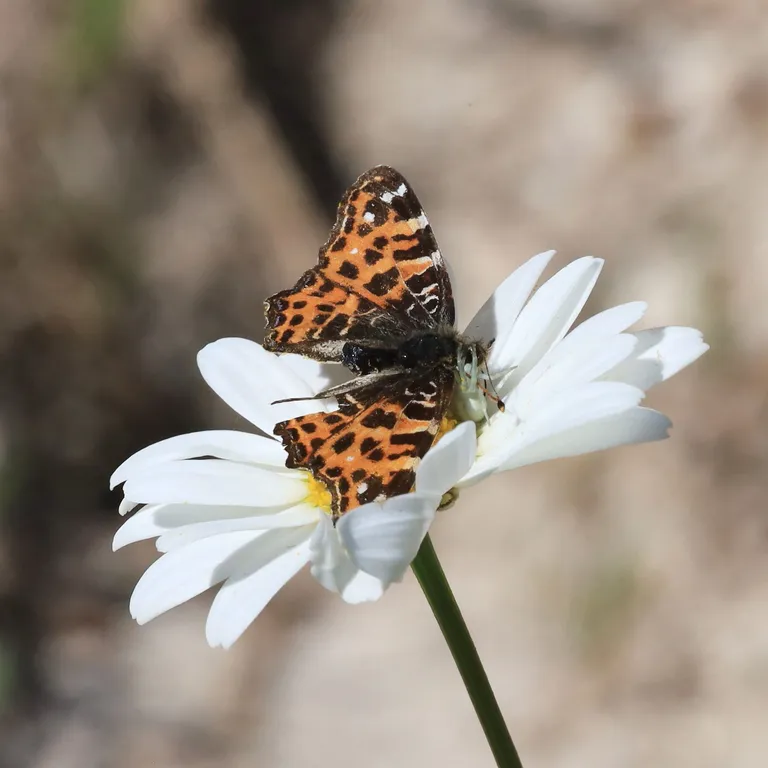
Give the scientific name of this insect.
Araschnia levana
